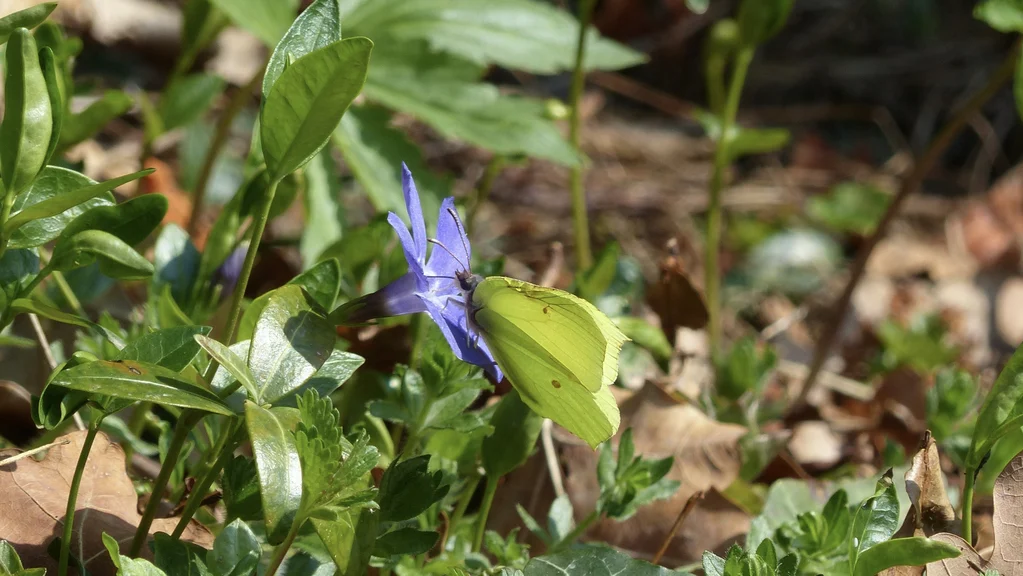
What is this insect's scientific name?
Gonepteryx rhamni
